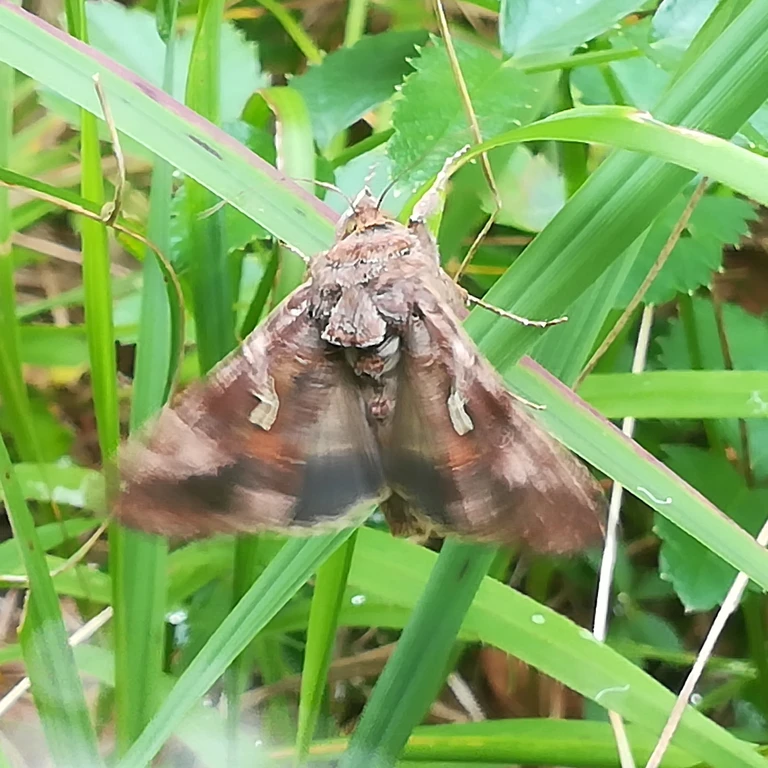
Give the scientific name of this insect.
Autographa gamma
